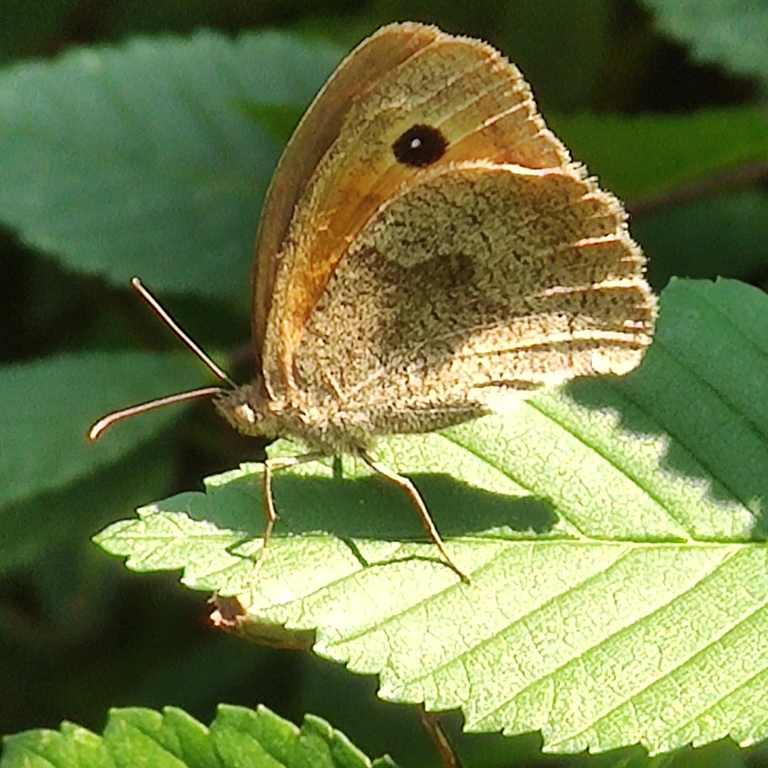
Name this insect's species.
Maniola jurtina
